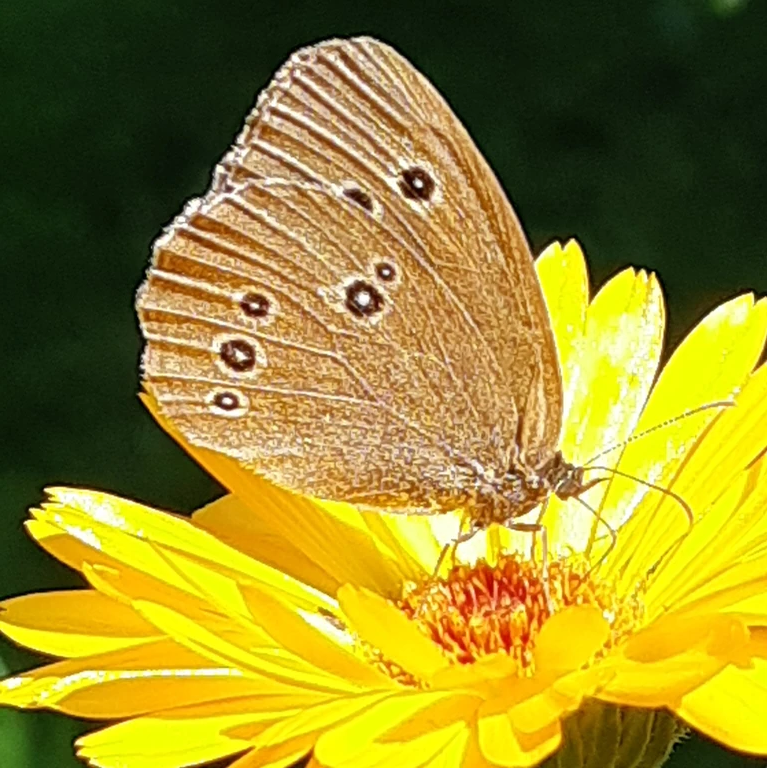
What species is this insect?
Aphantopus hyperantus
